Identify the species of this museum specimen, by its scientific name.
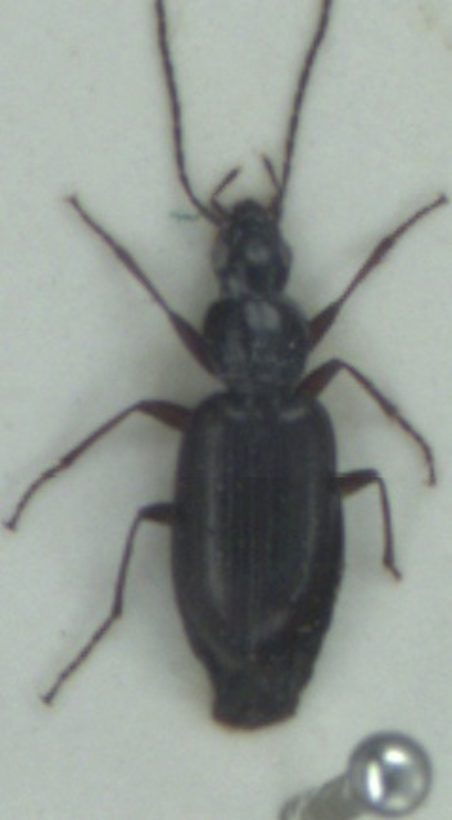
Agonum thoreyi
